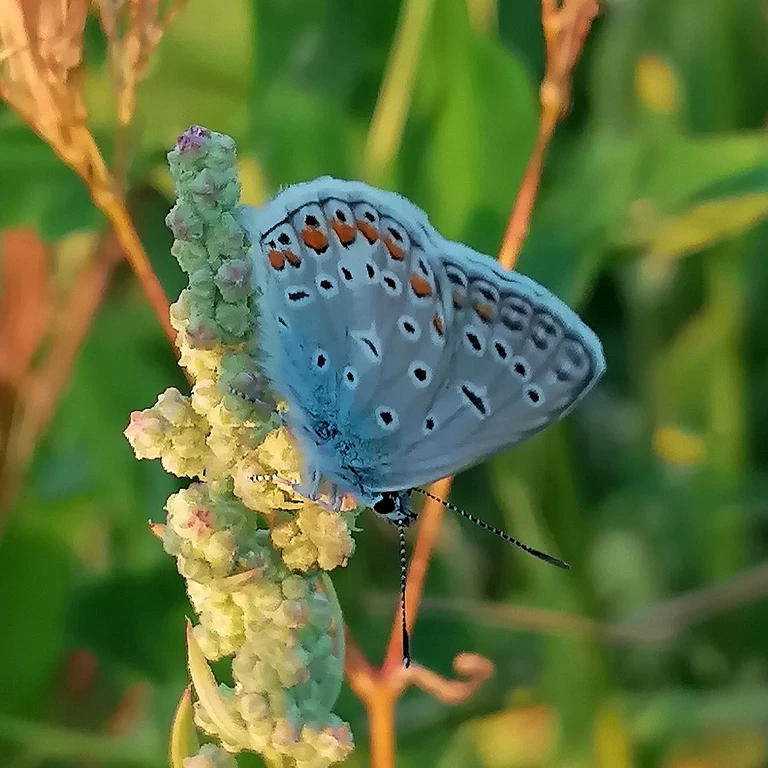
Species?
Polyommatus icarus
